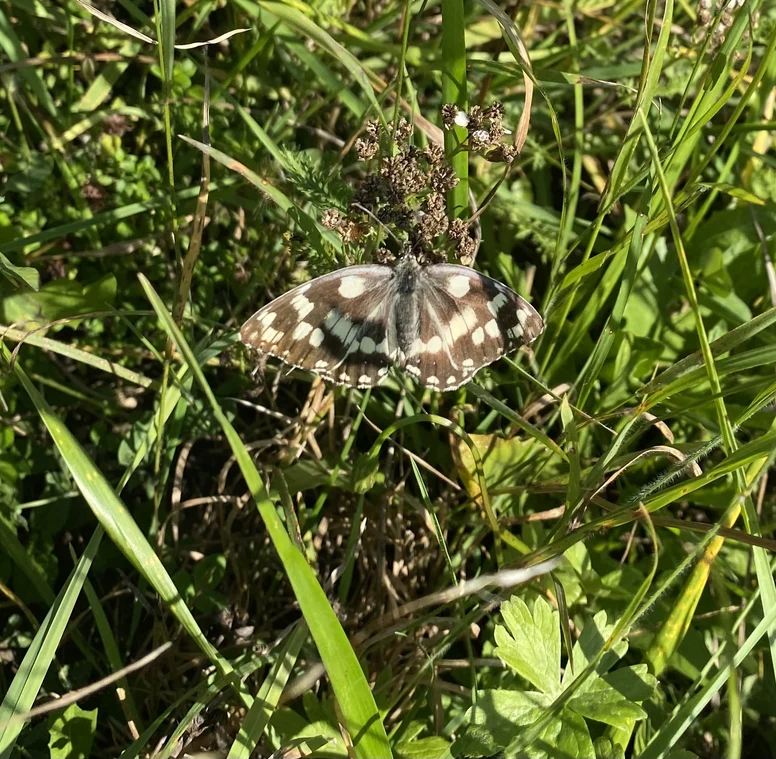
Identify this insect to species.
Melanargia galathea
